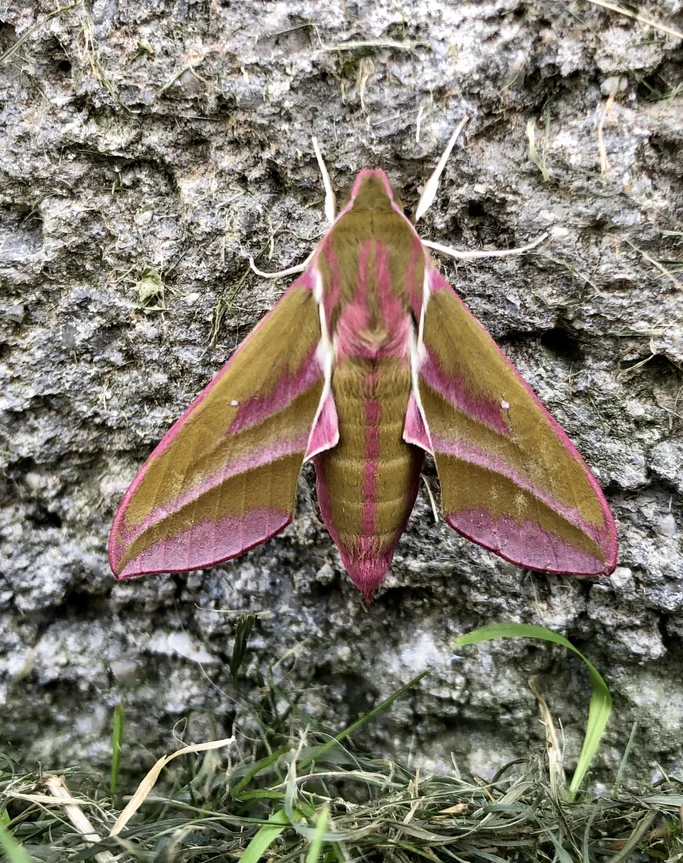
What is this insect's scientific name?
Deilephila elpenor
